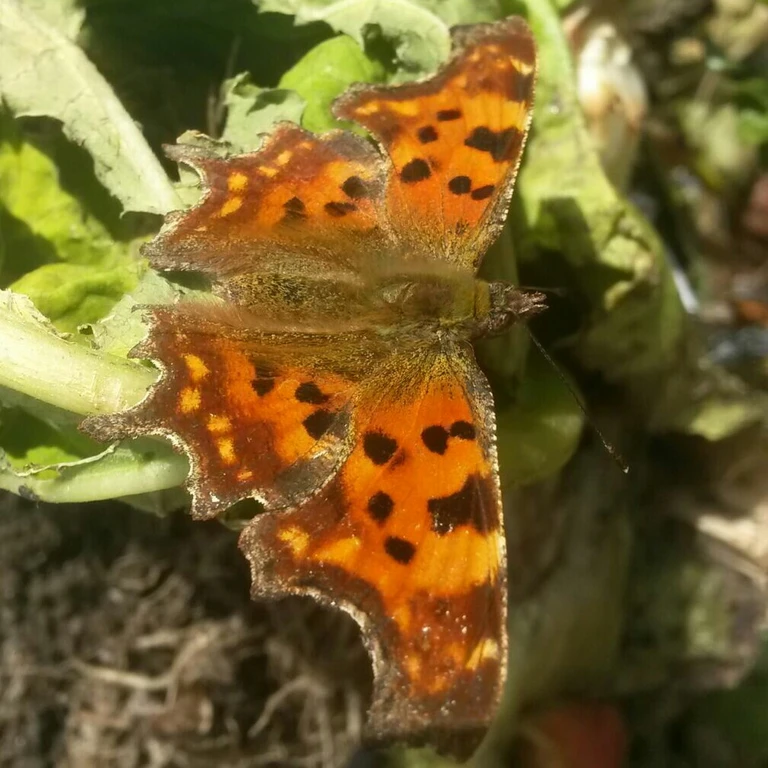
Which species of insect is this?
Polygonia c-album
